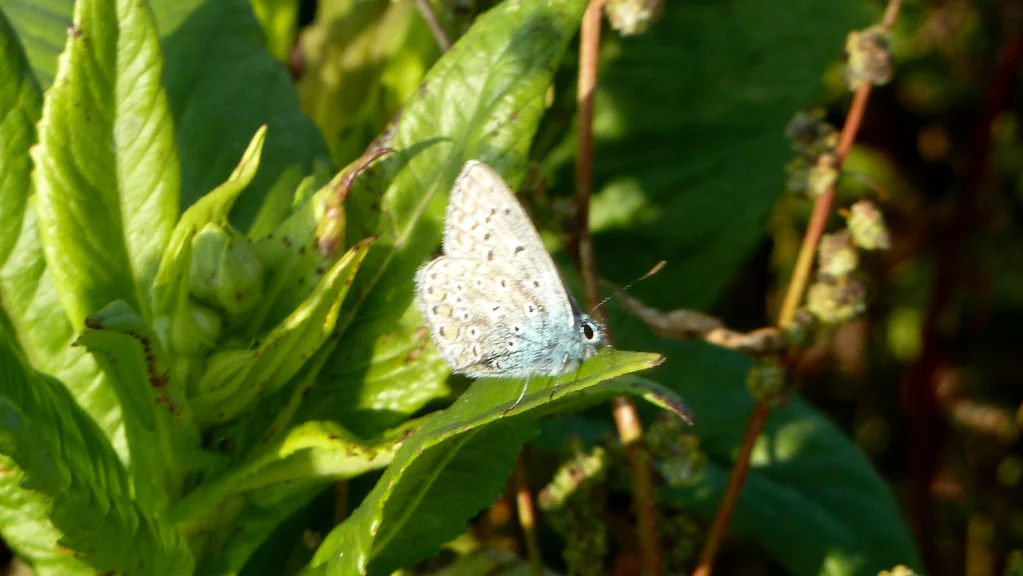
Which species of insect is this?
Polyommatus icarus
